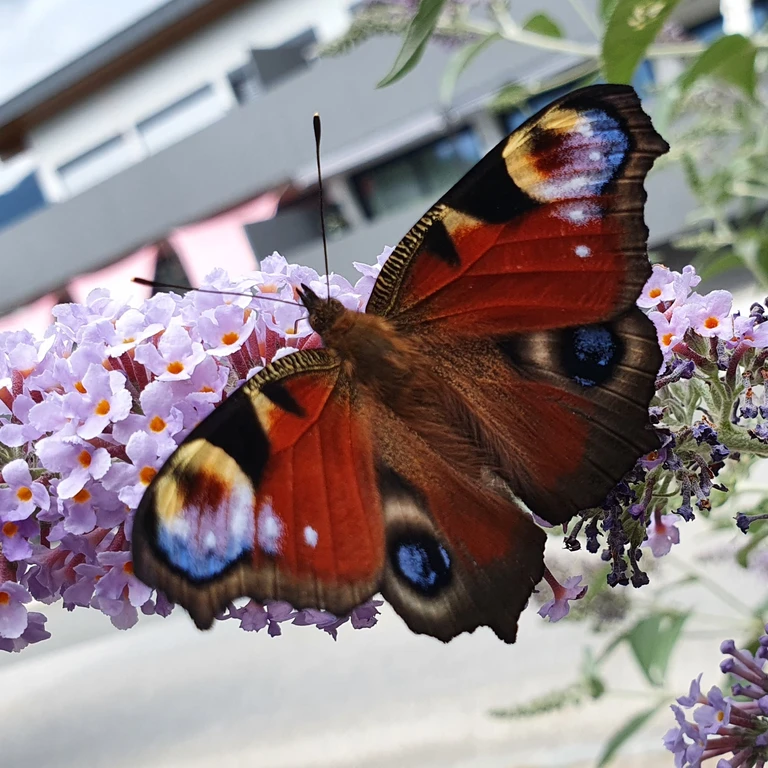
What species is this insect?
Aglais io
